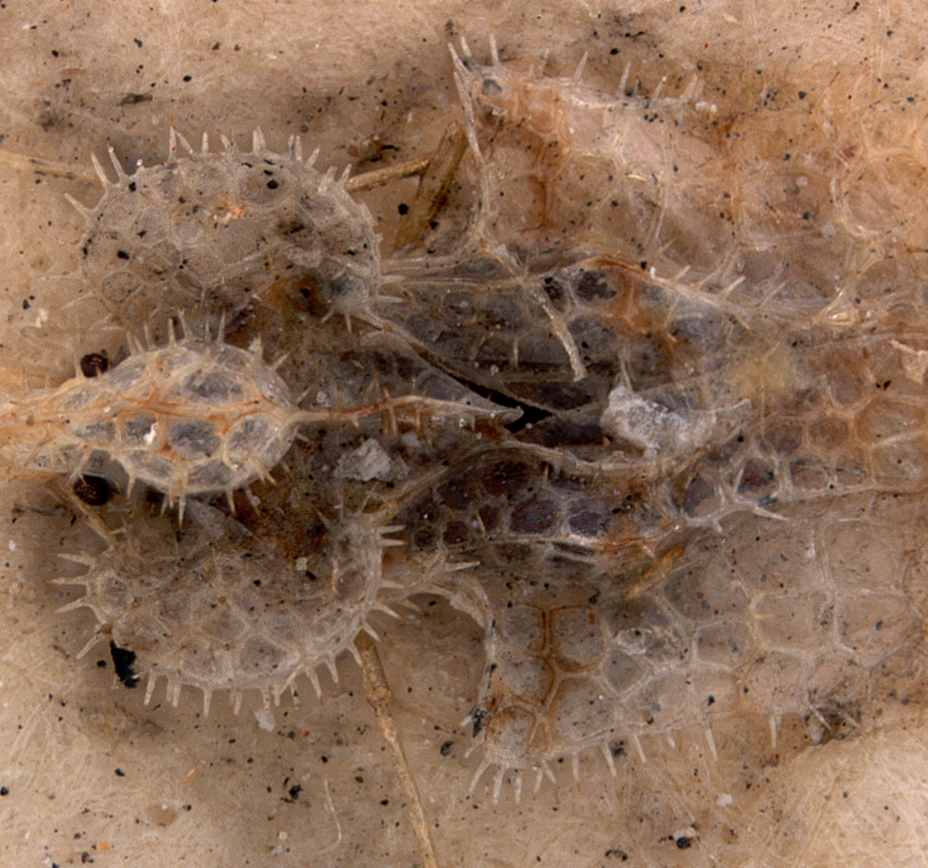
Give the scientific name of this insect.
Corythucha abdita
